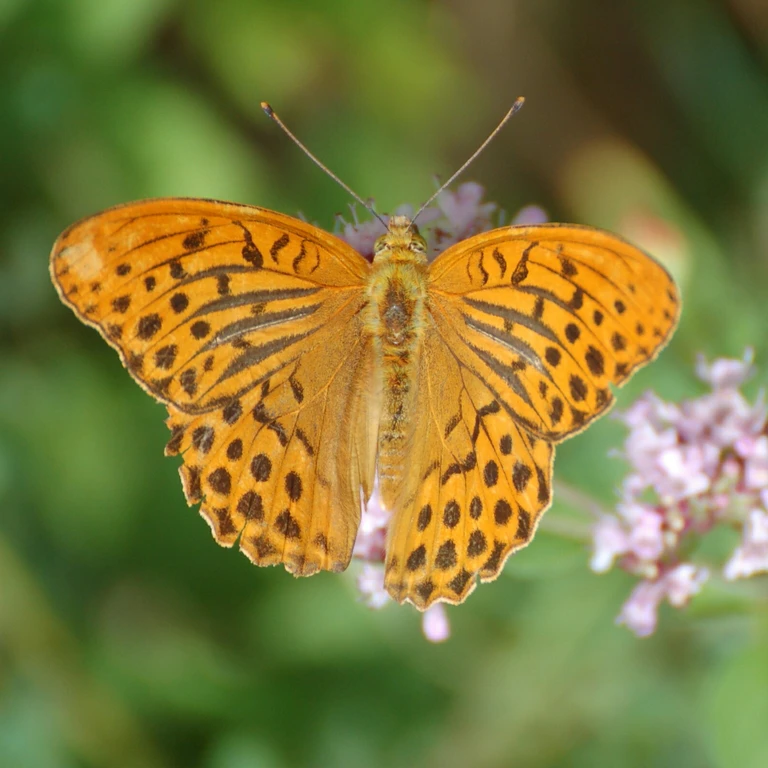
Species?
Argynnis paphia
